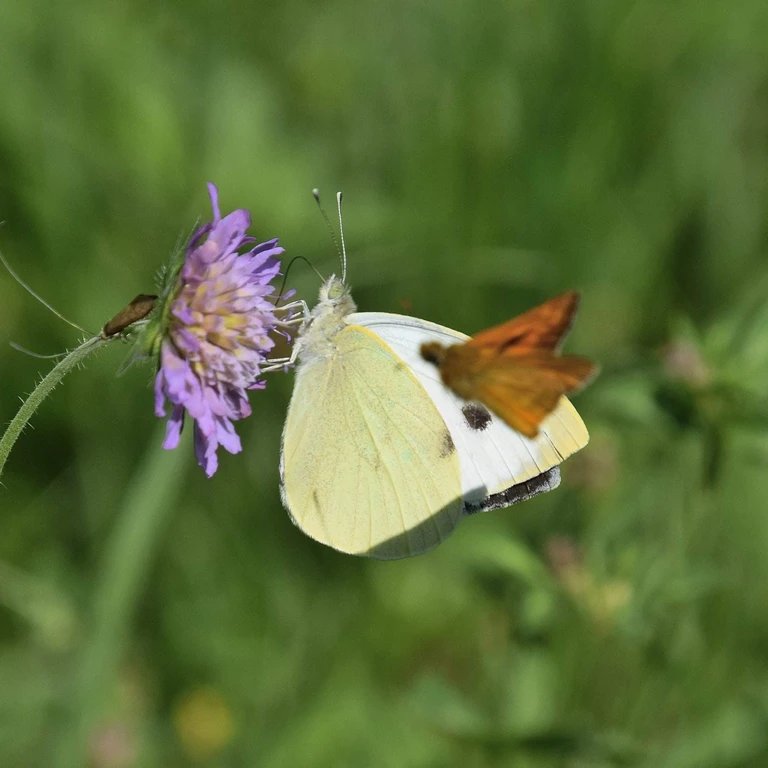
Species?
Ochlodes sylvanus (also Ochlodes venata)
